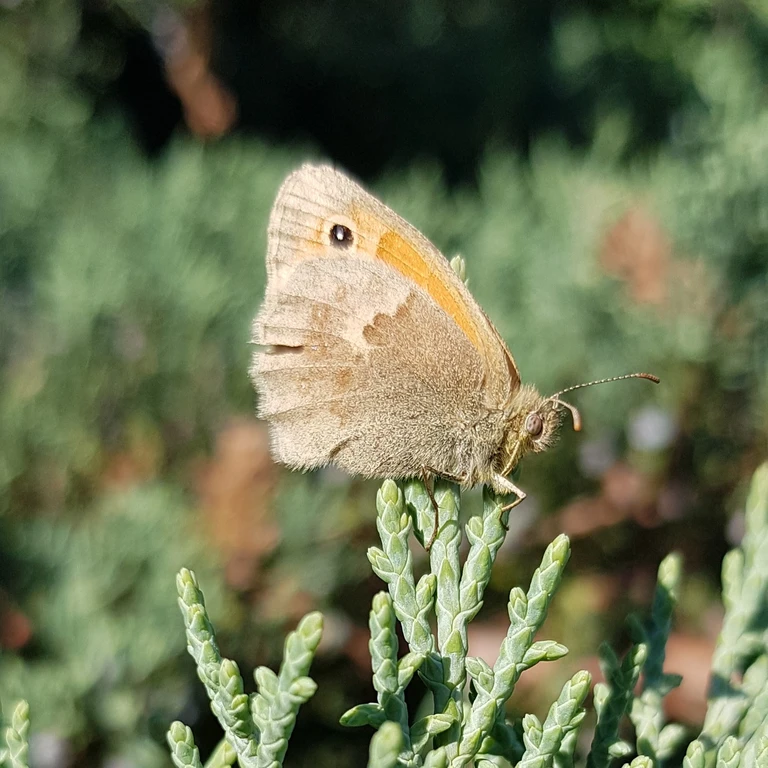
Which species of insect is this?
Coenonympha pamphilus
